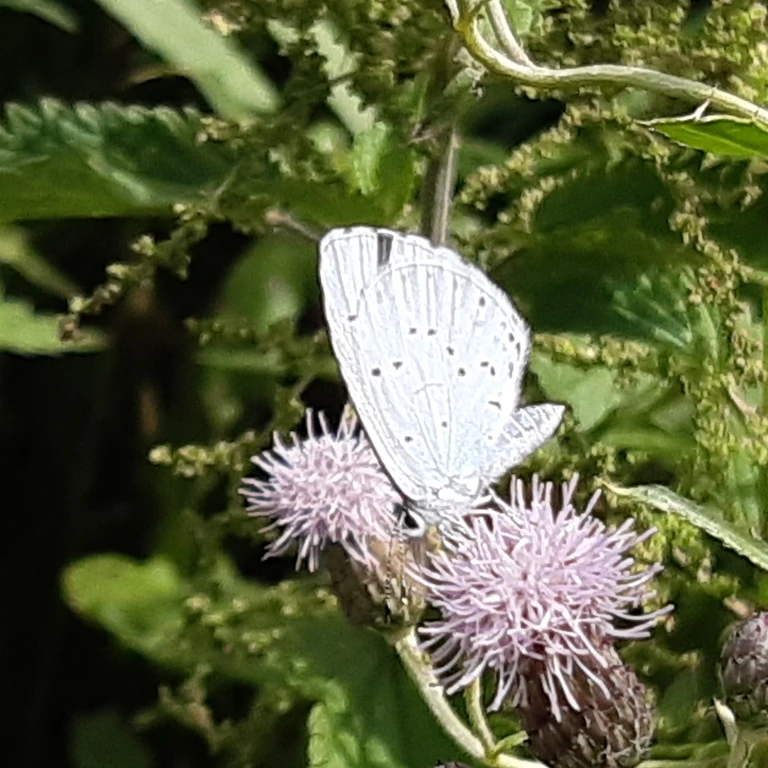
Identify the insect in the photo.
Celastrina argiolus
